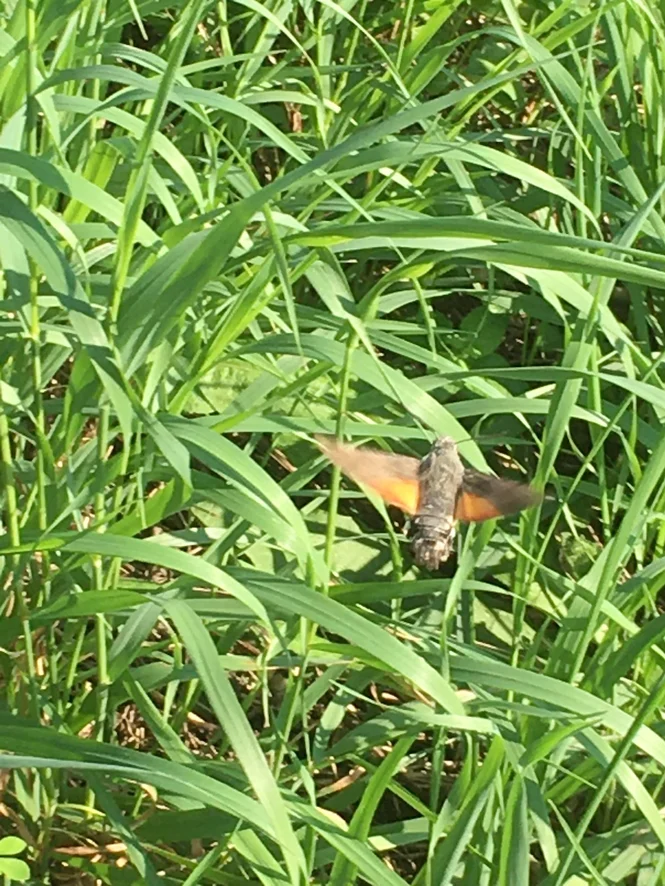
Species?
Macroglossum stellatarum
